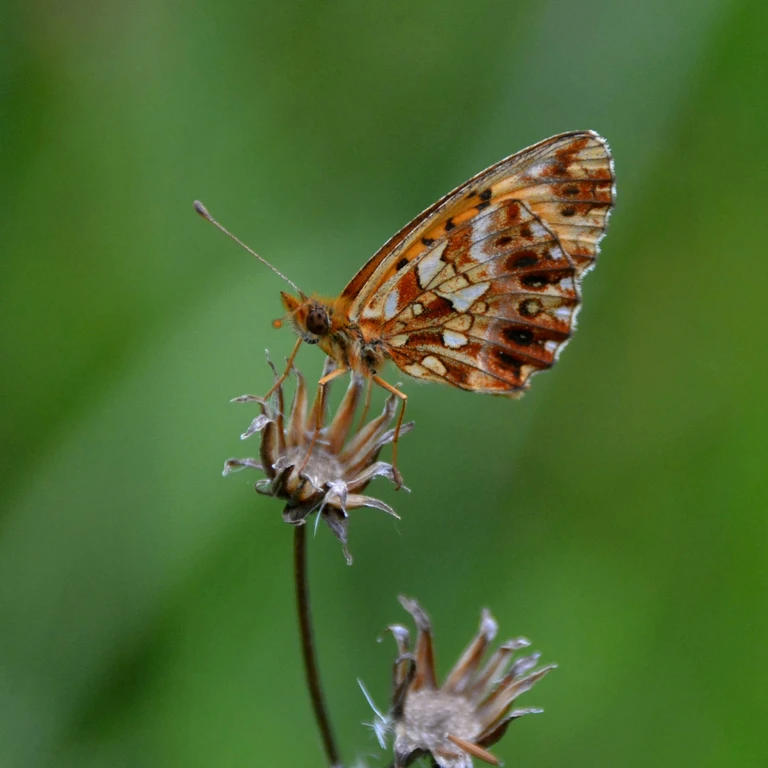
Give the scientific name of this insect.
Boloria dia
